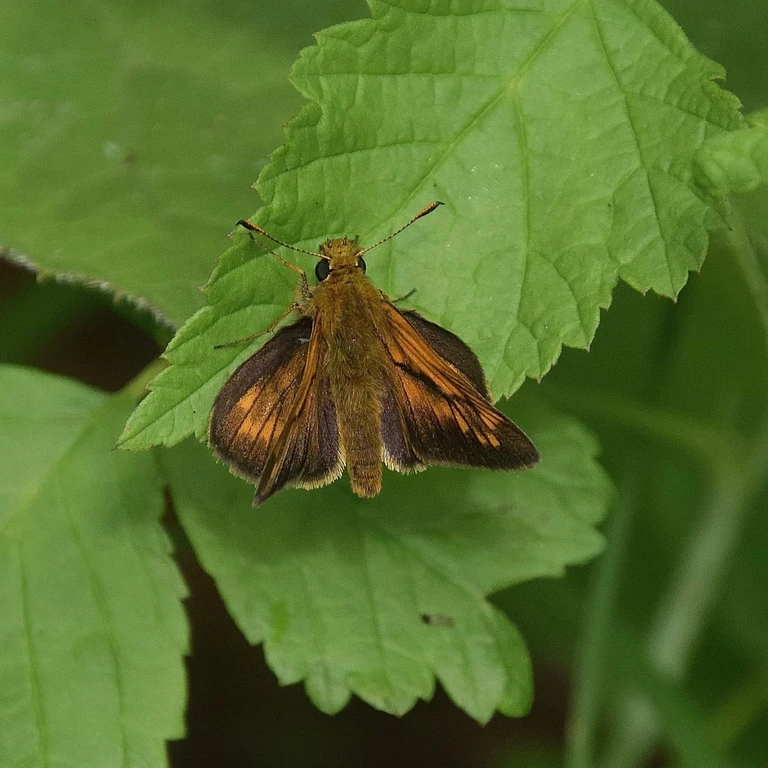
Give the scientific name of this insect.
Ochlodes sylvanus (also Ochlodes venata)
